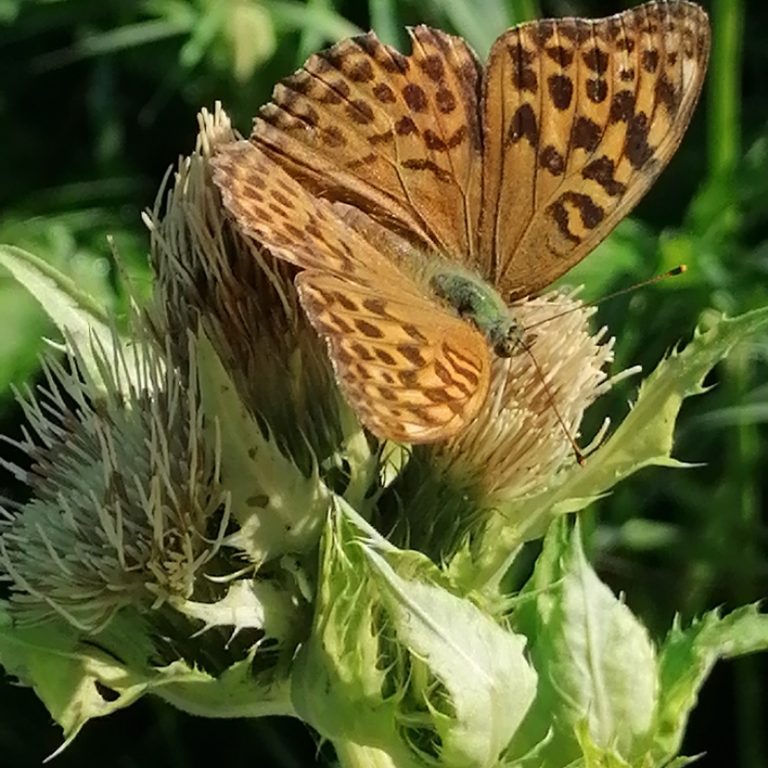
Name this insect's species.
Argynnis paphia
